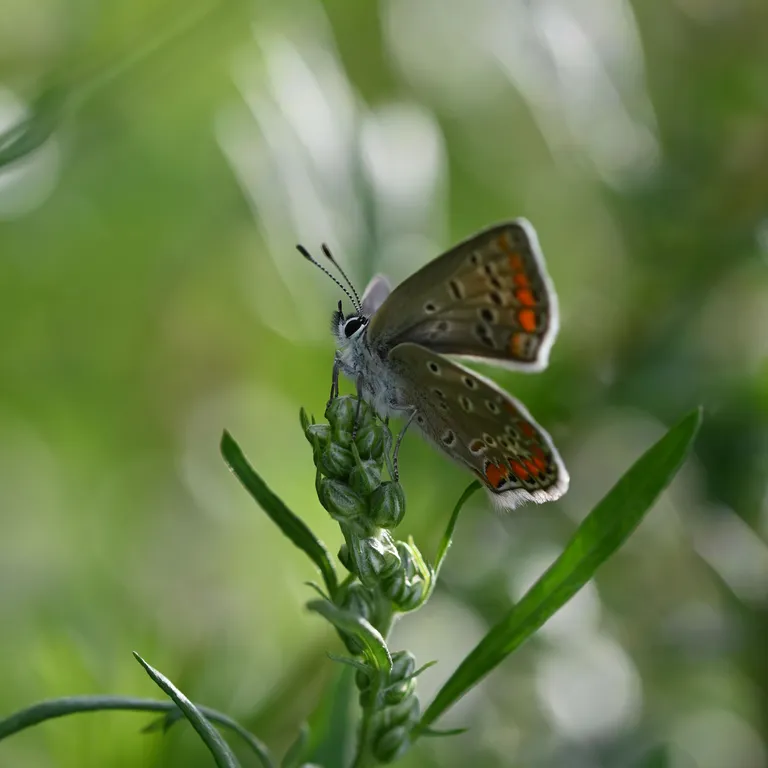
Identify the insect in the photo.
Polyommatus icarus
